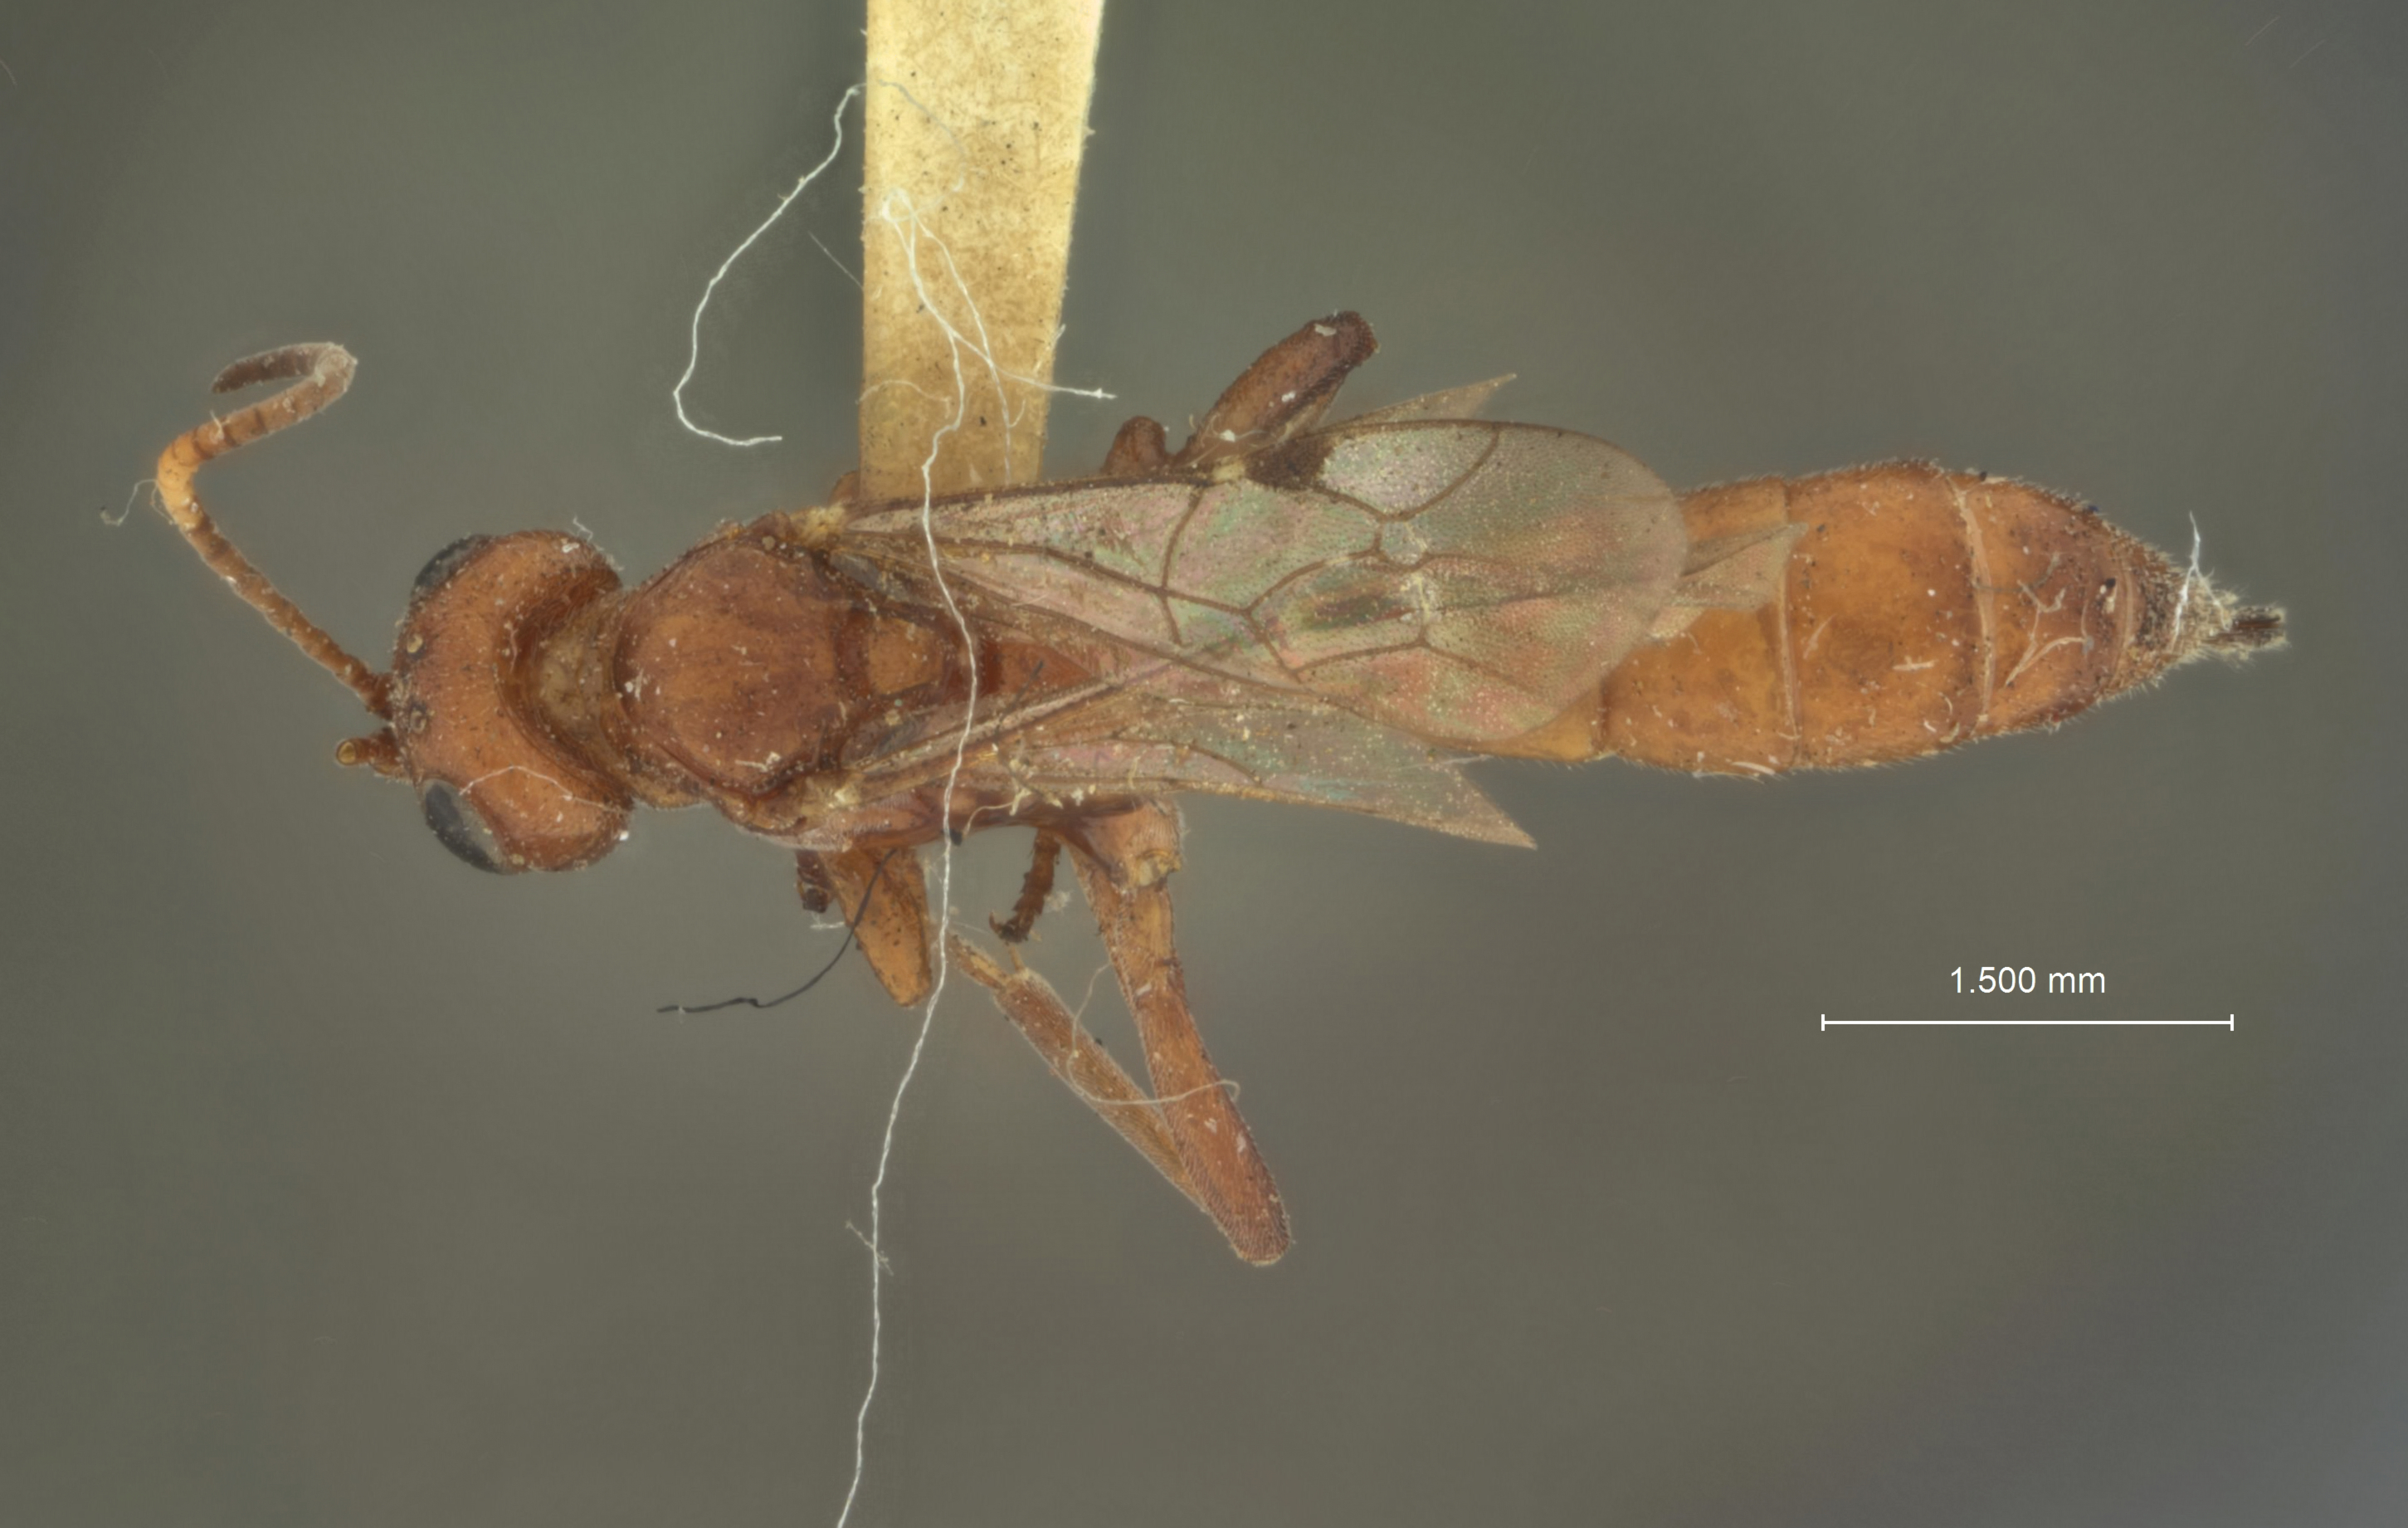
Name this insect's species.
Colpognathus euryptychiae
